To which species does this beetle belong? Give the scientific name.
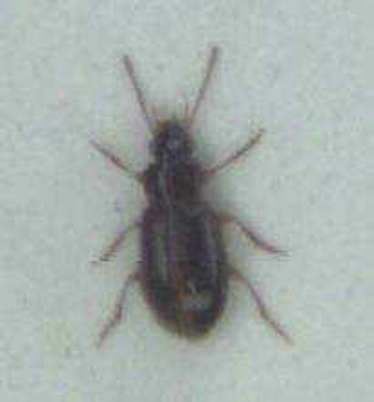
Bradycellus ruficollis
